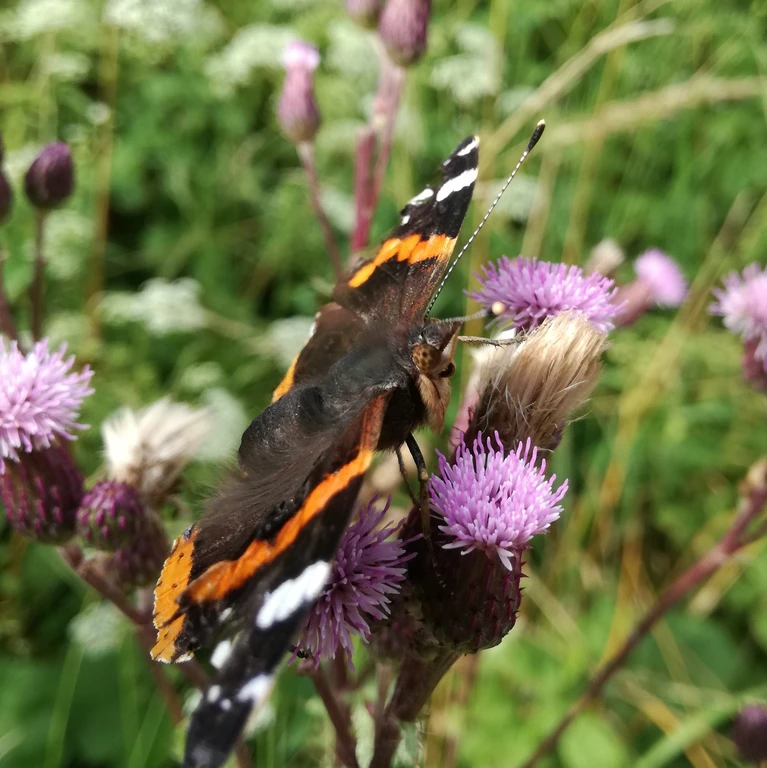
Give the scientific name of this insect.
Vanessa atalanta
